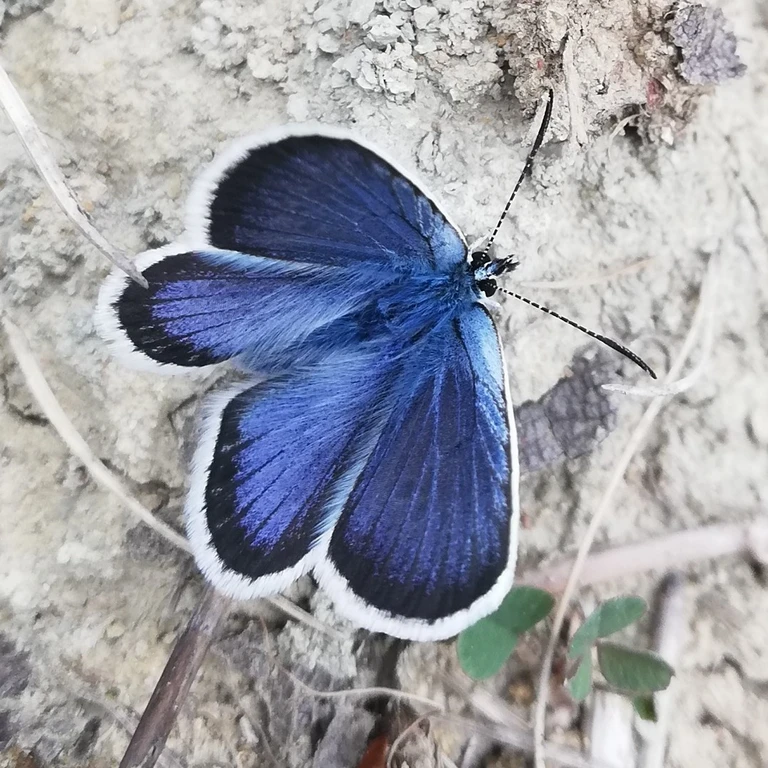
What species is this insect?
Plebejus argus
